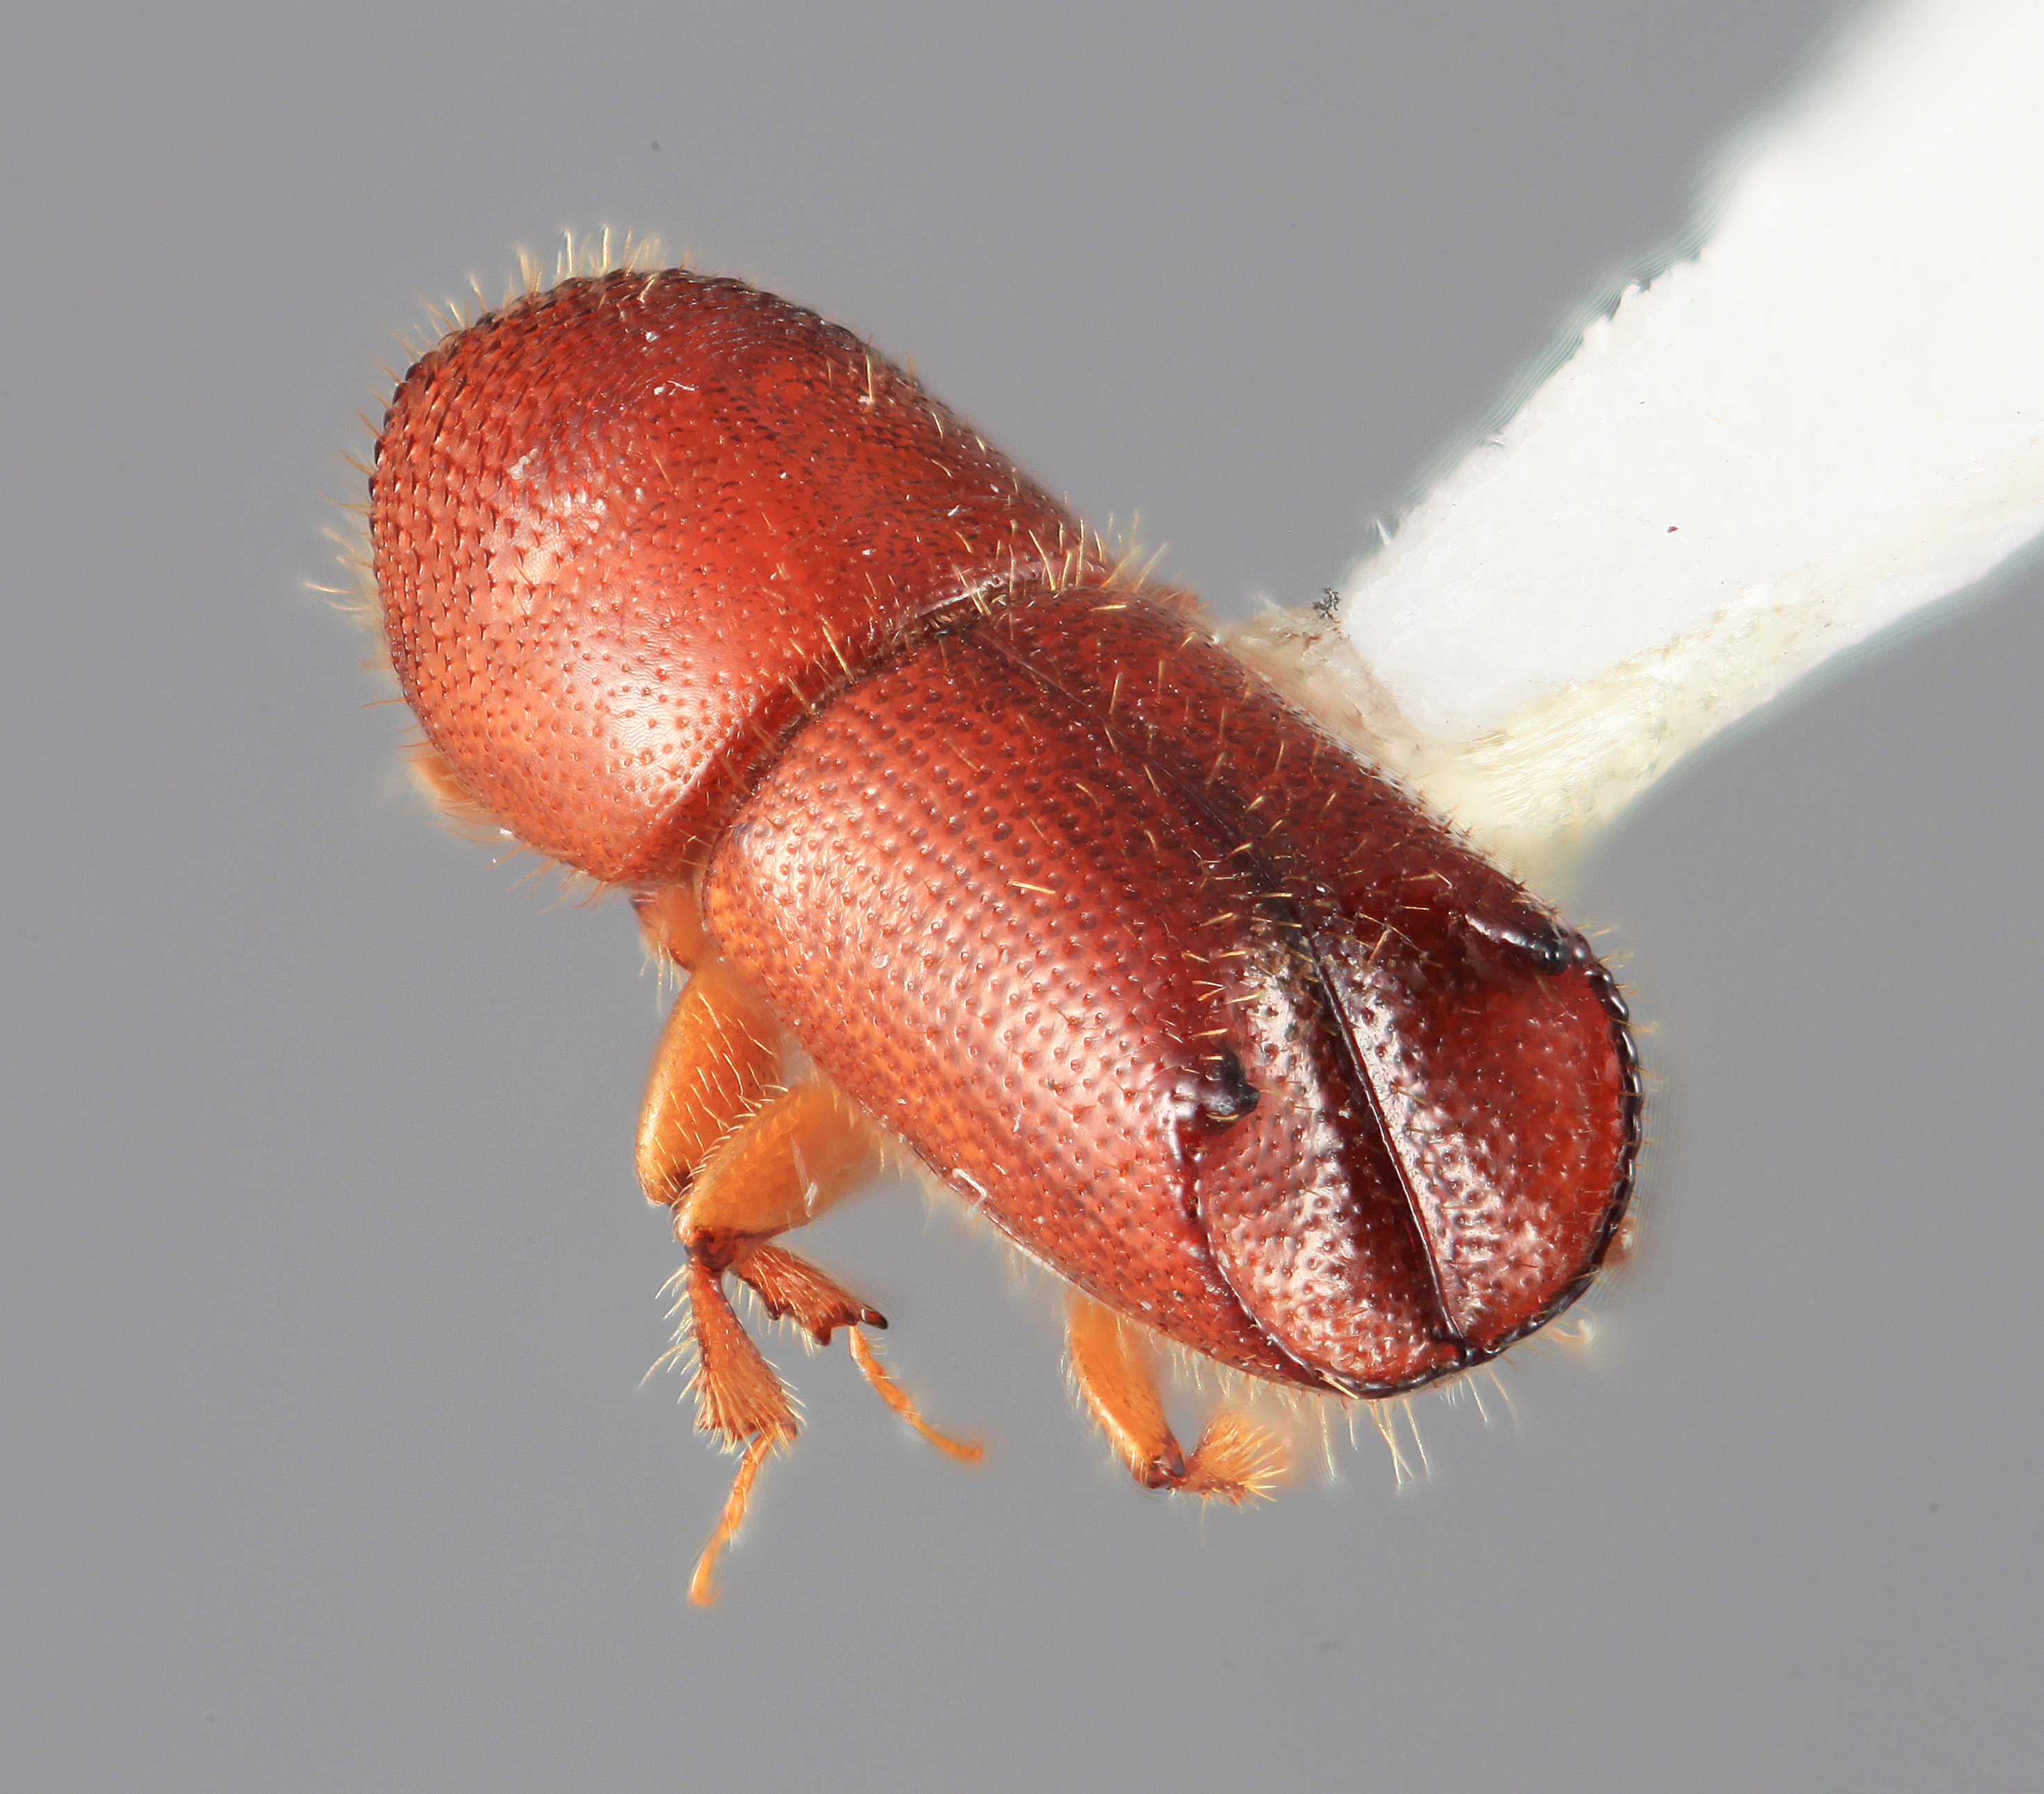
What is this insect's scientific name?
Mimips bidens
